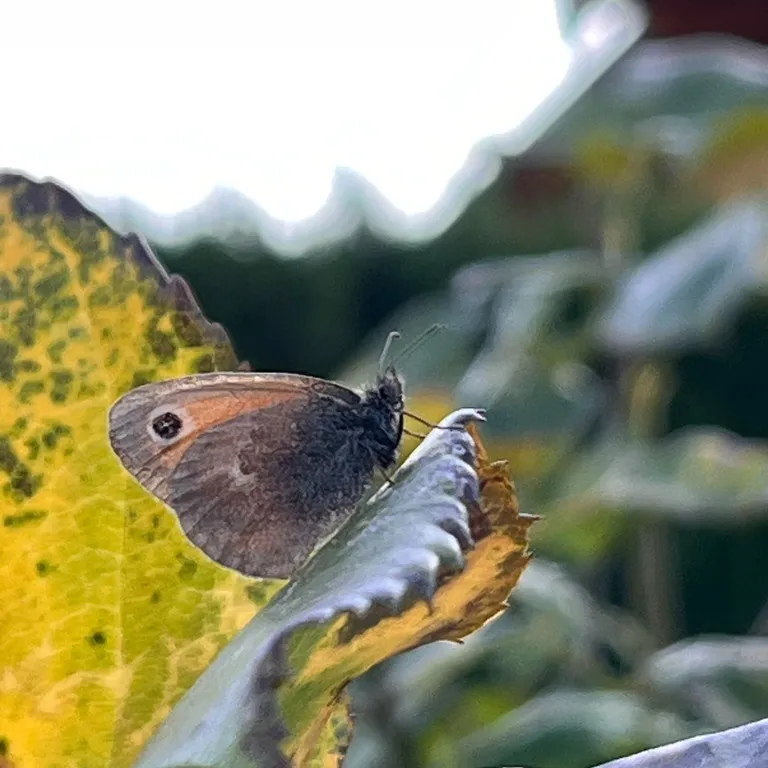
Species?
Coenonympha pamphilus
